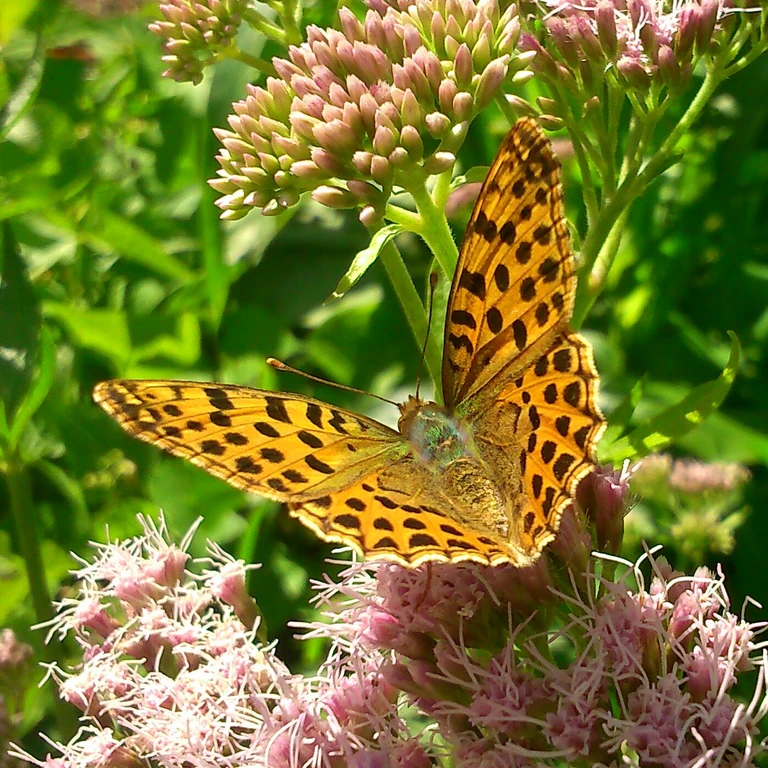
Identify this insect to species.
Issoria lathonia
